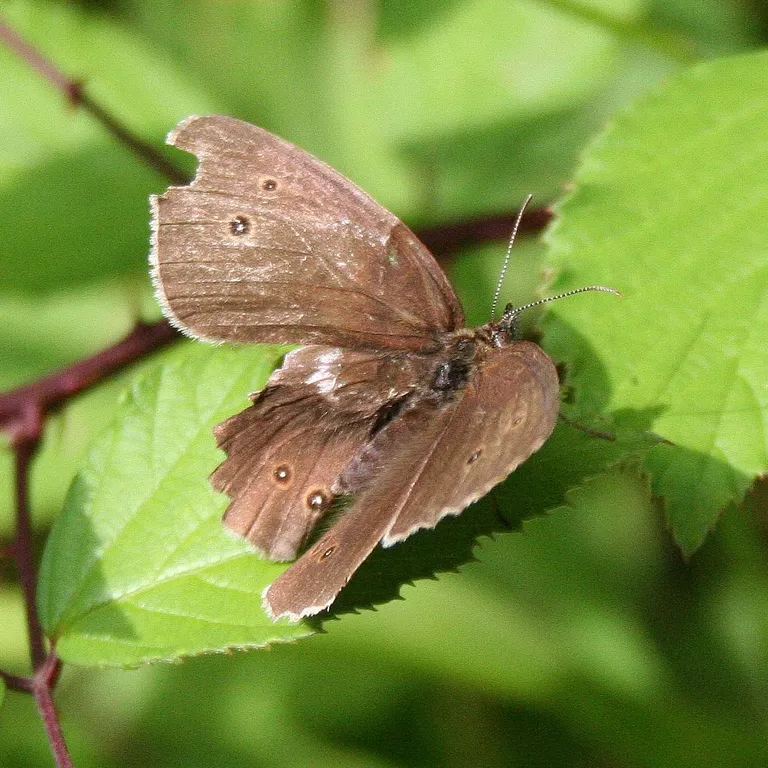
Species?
Aphantopus hyperantus
